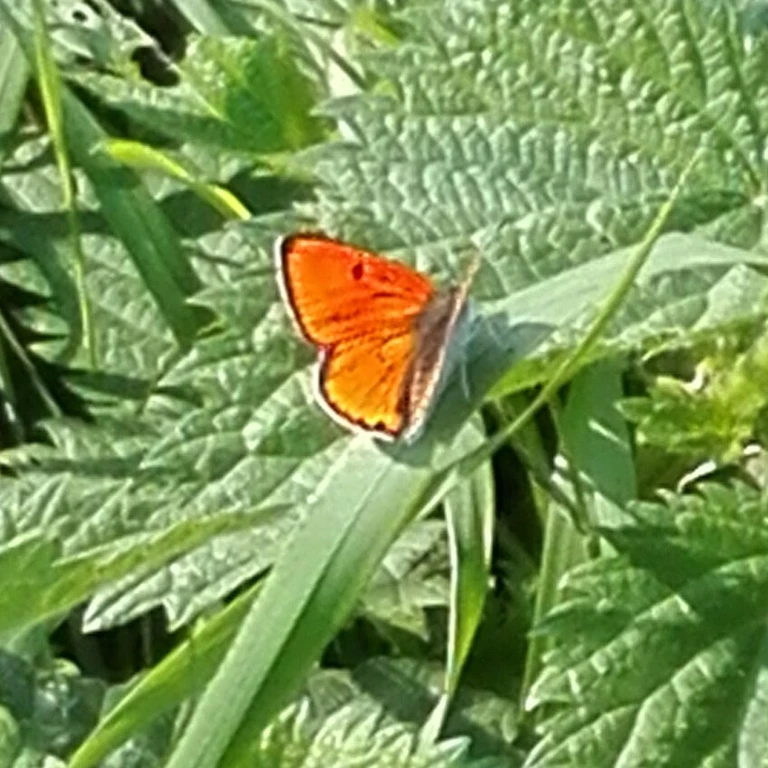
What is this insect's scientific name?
Lycaena dispar
